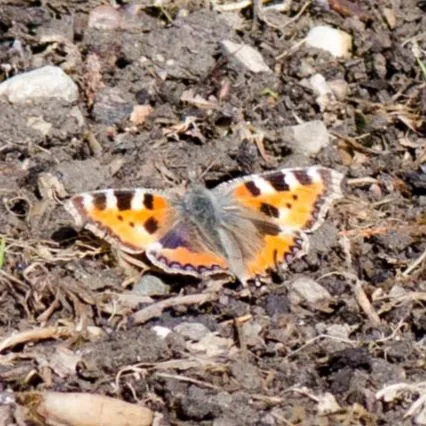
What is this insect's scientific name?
Aglais urticae
